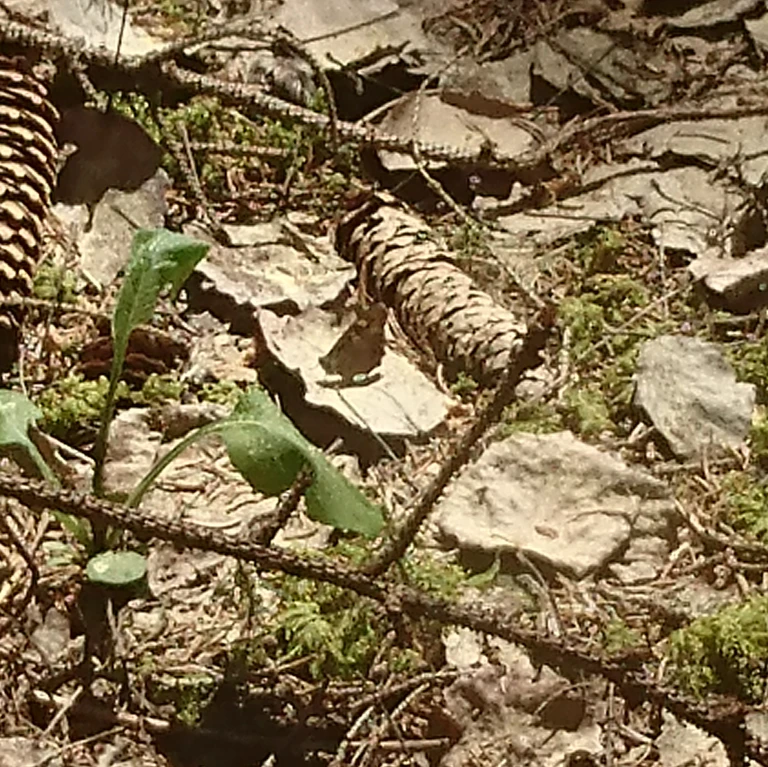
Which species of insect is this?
Pararge aegeria
